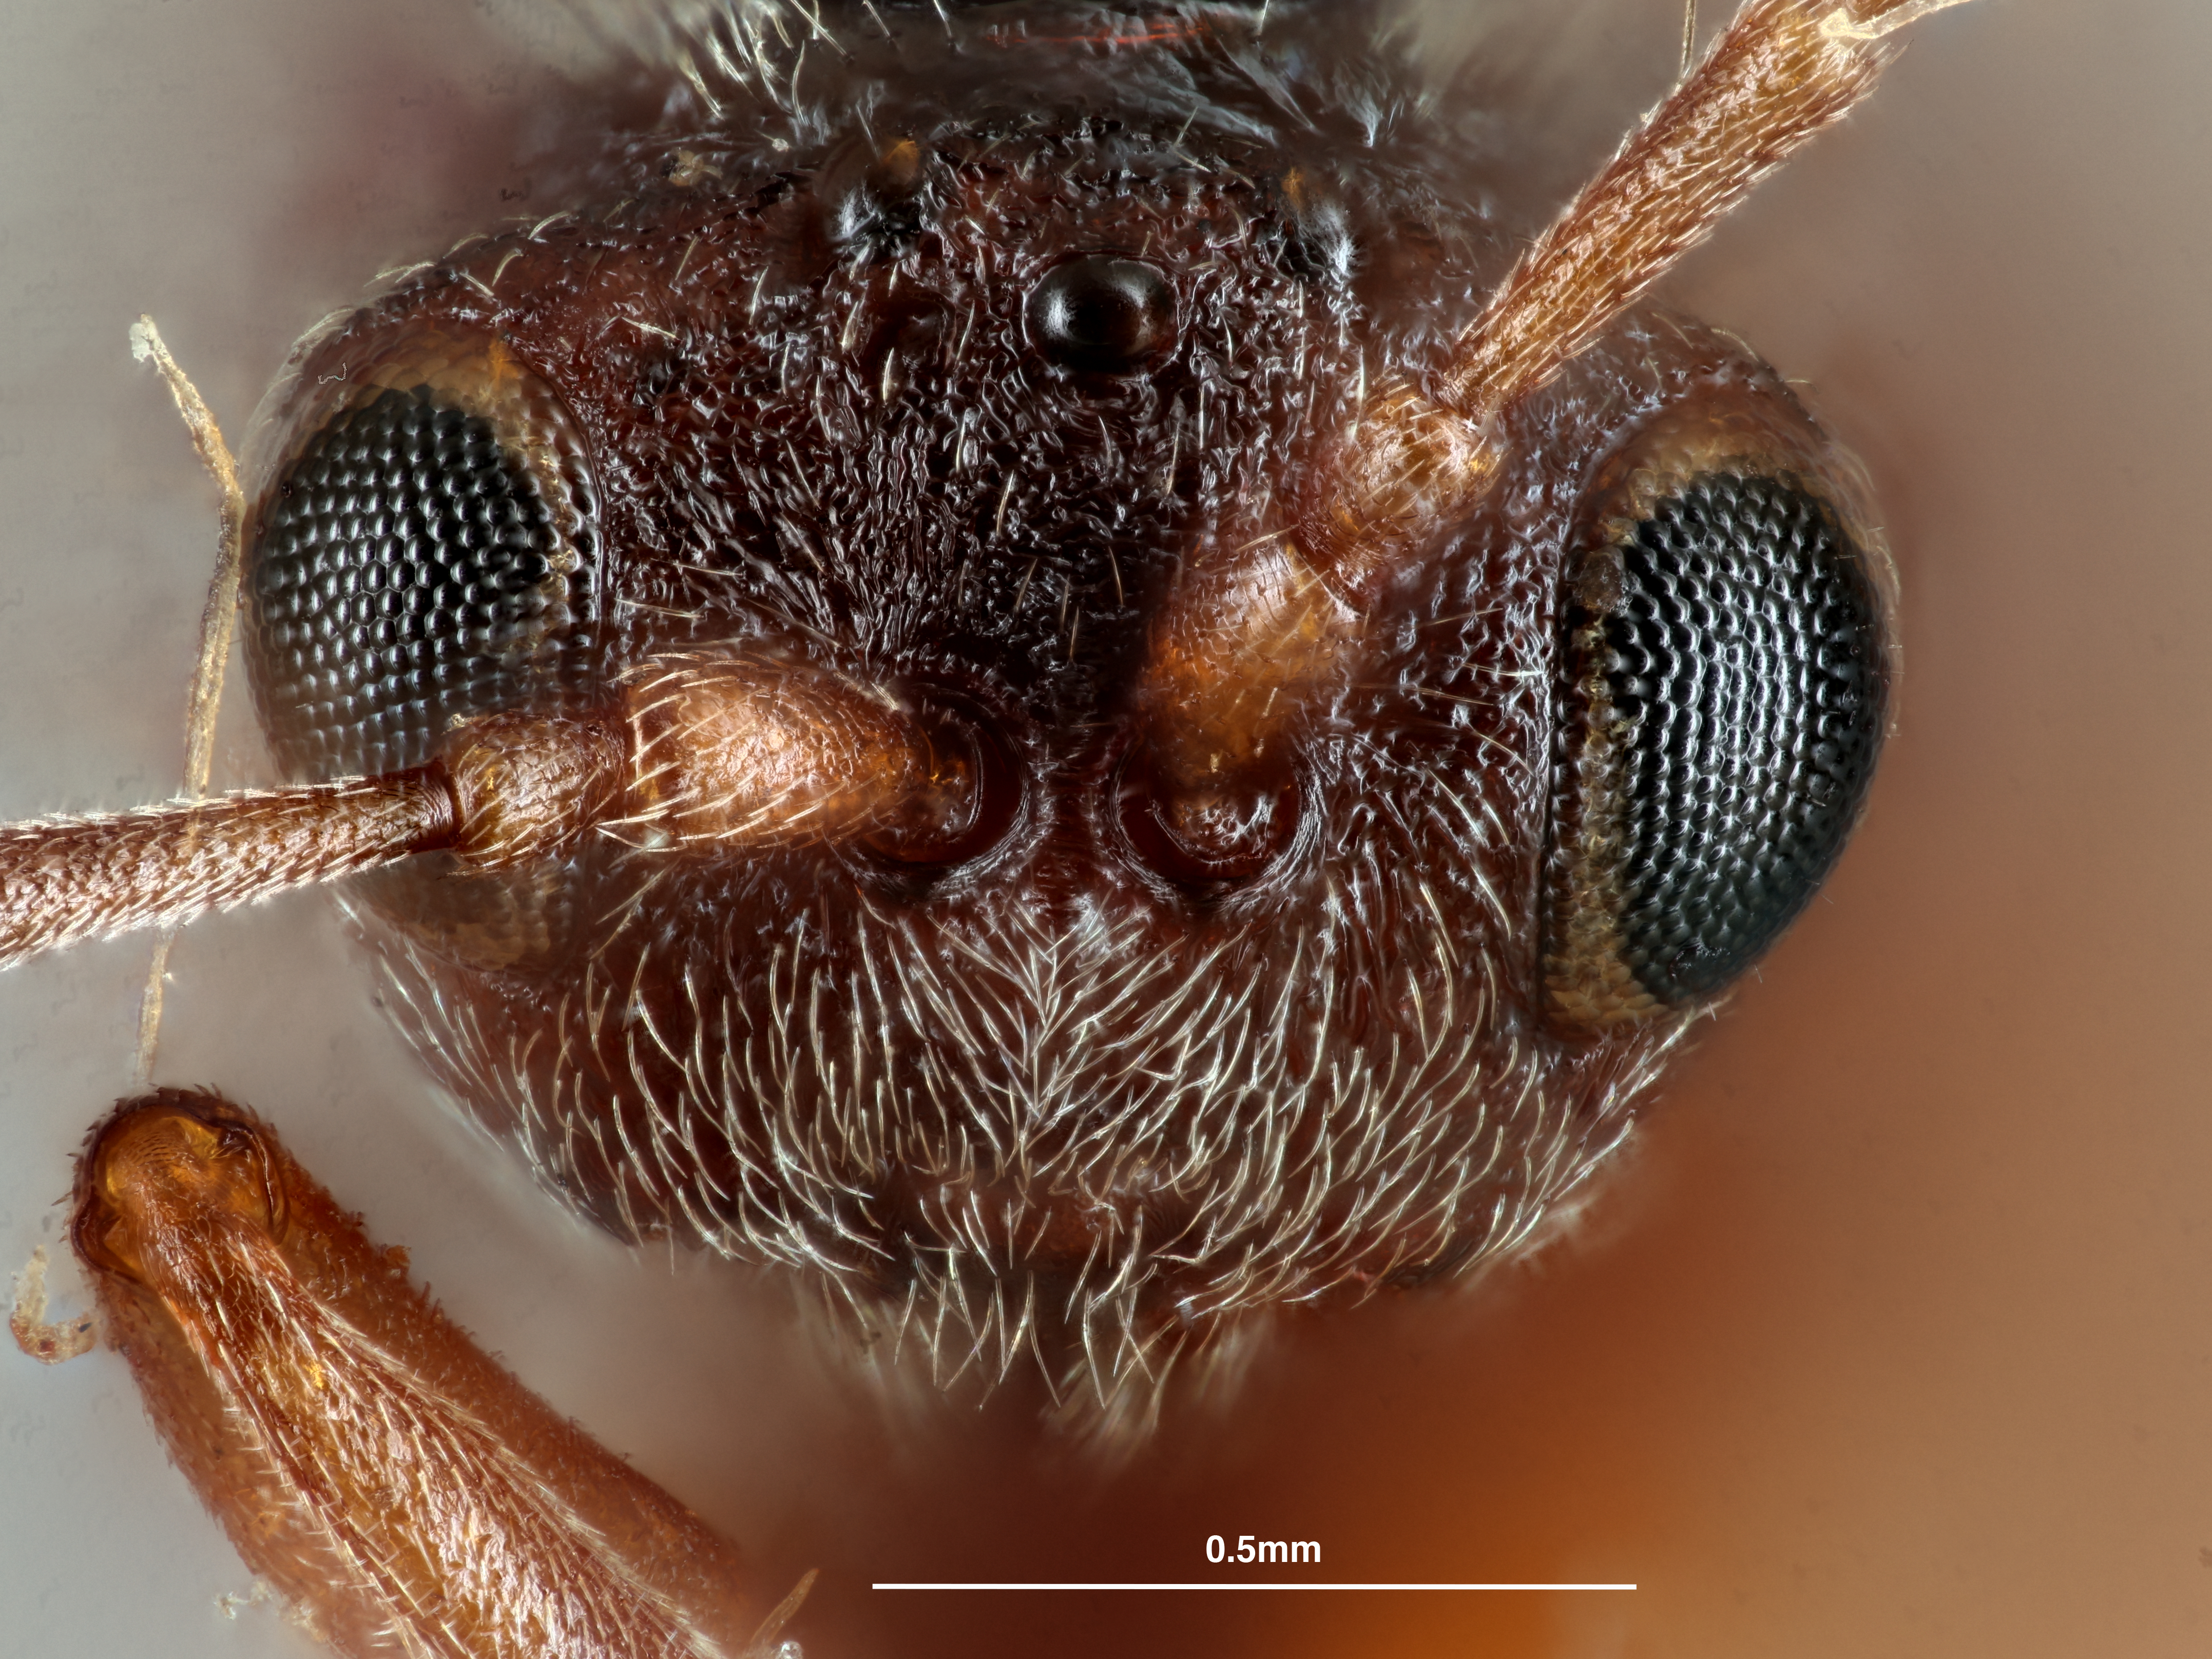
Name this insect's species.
Callirhytis fulva
